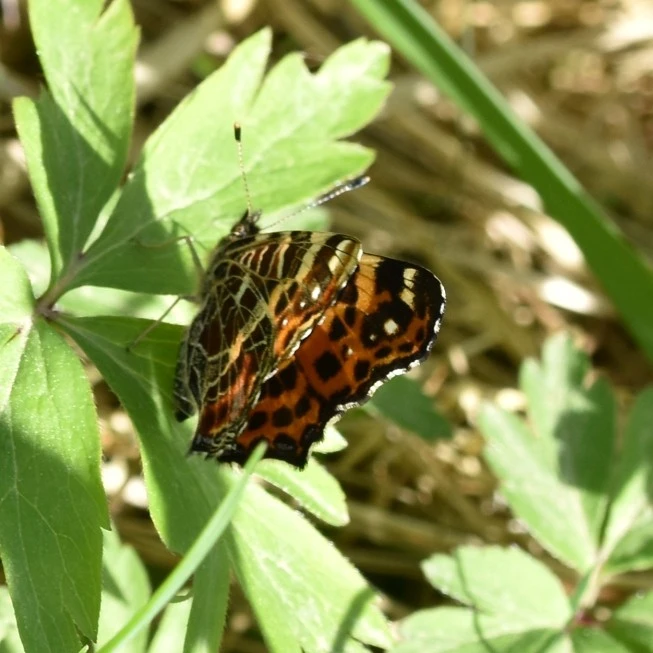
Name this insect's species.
Araschnia levana
